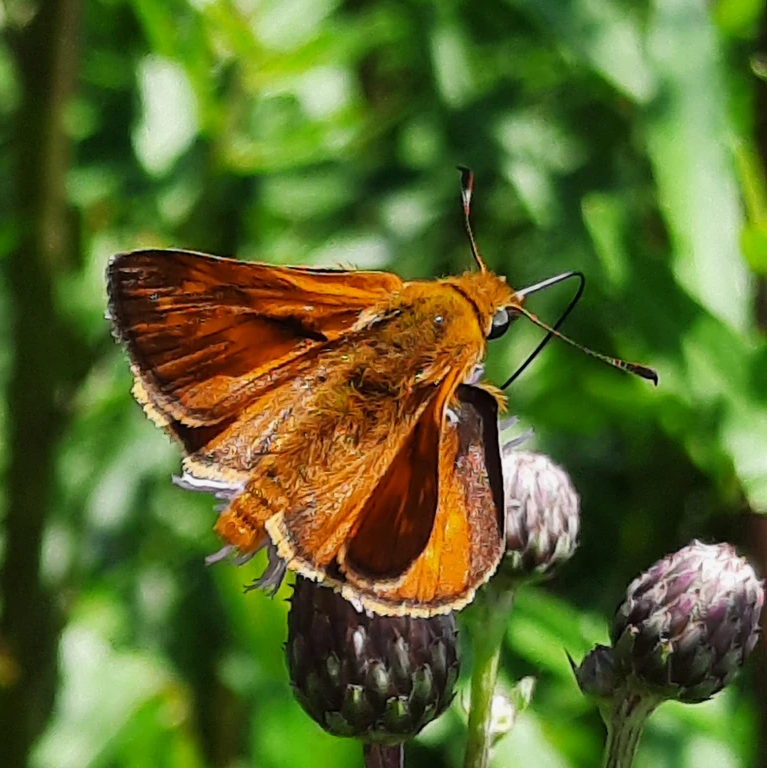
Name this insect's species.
Ochlodes sylvanus (also Ochlodes venata)
